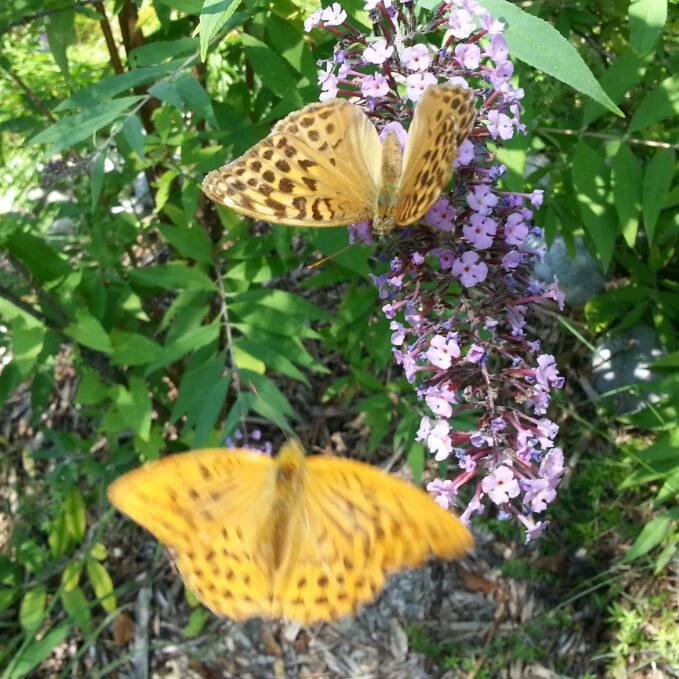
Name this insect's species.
Argynnis paphia
